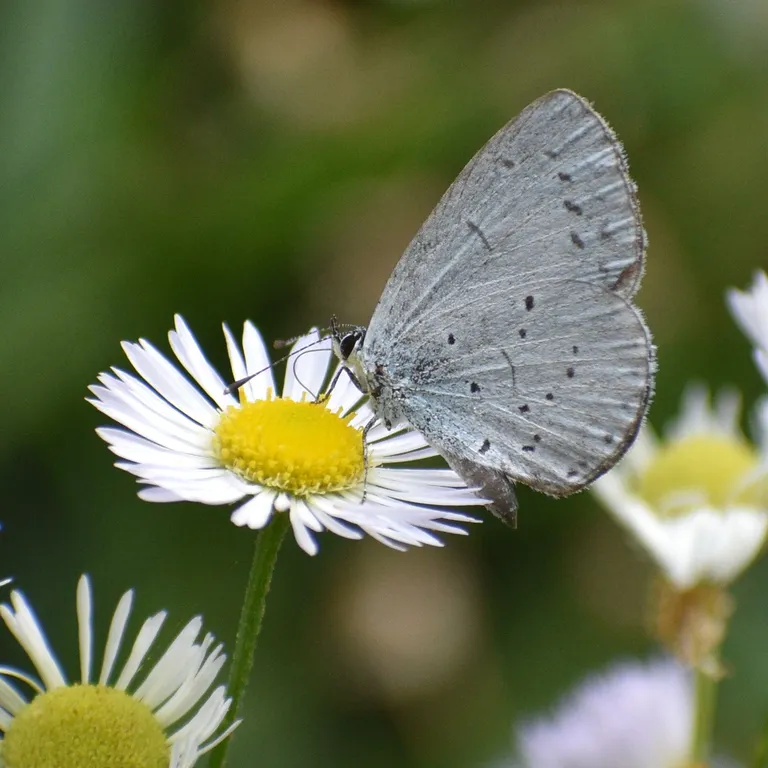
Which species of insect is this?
Celastrina argiolus
